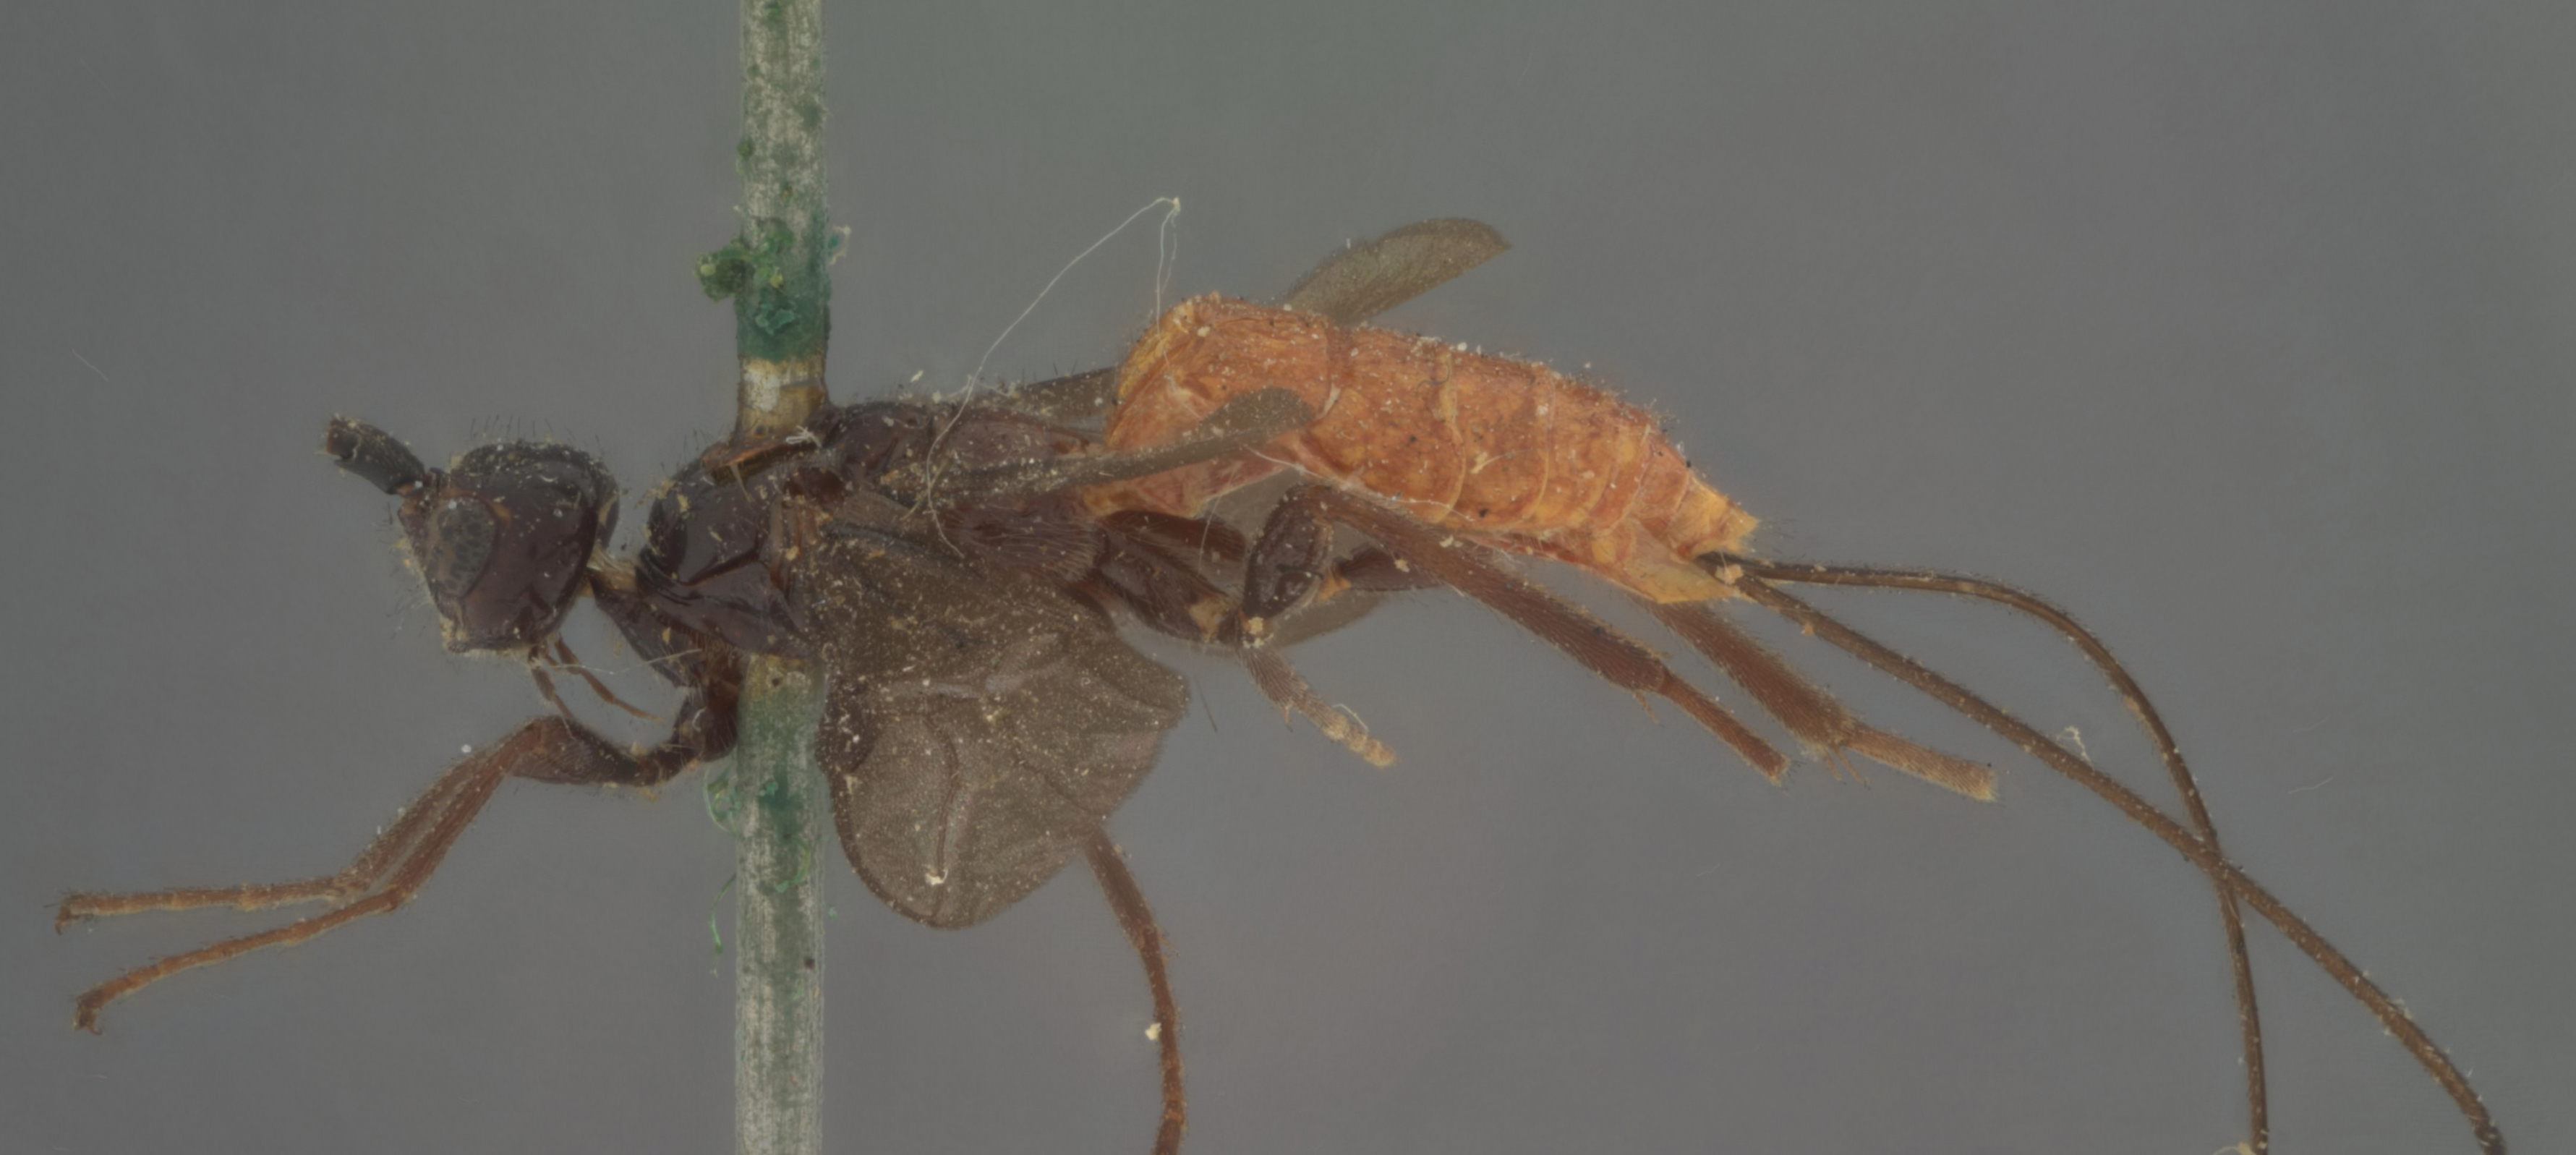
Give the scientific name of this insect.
Bracon charus
